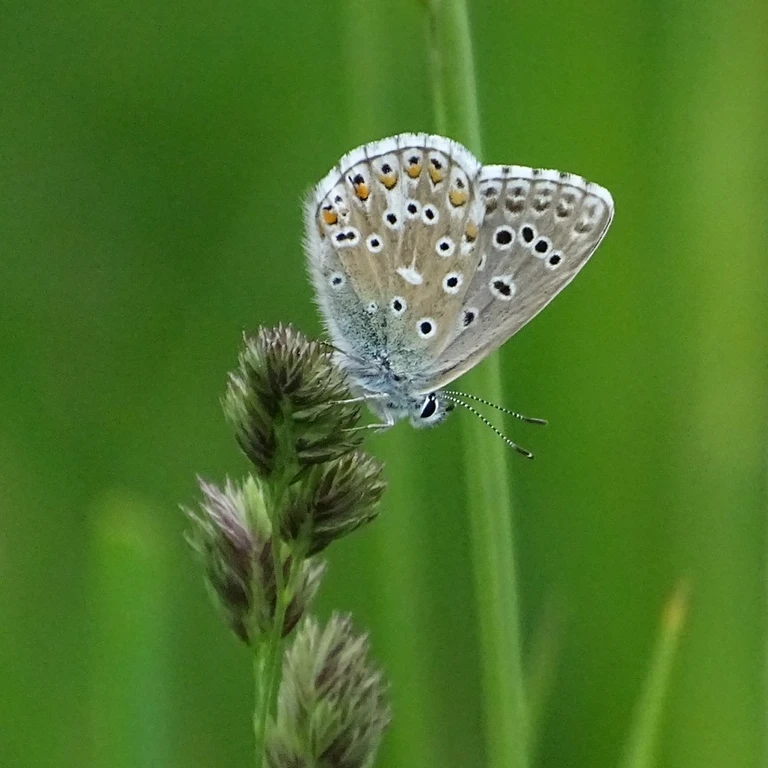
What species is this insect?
Lysandra bellargus
